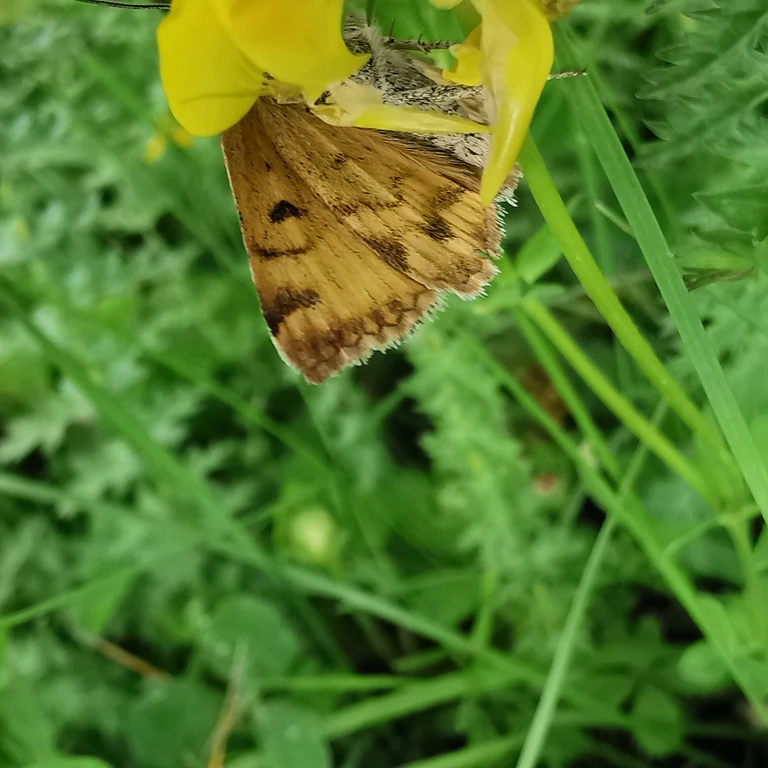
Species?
Euclidia glyphica
